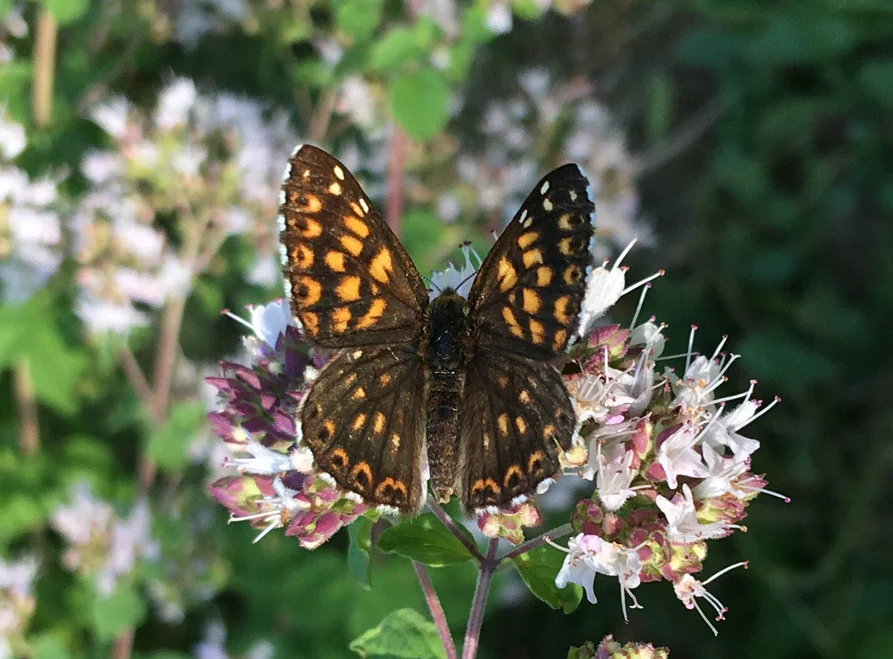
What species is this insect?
Hamearis lucina
